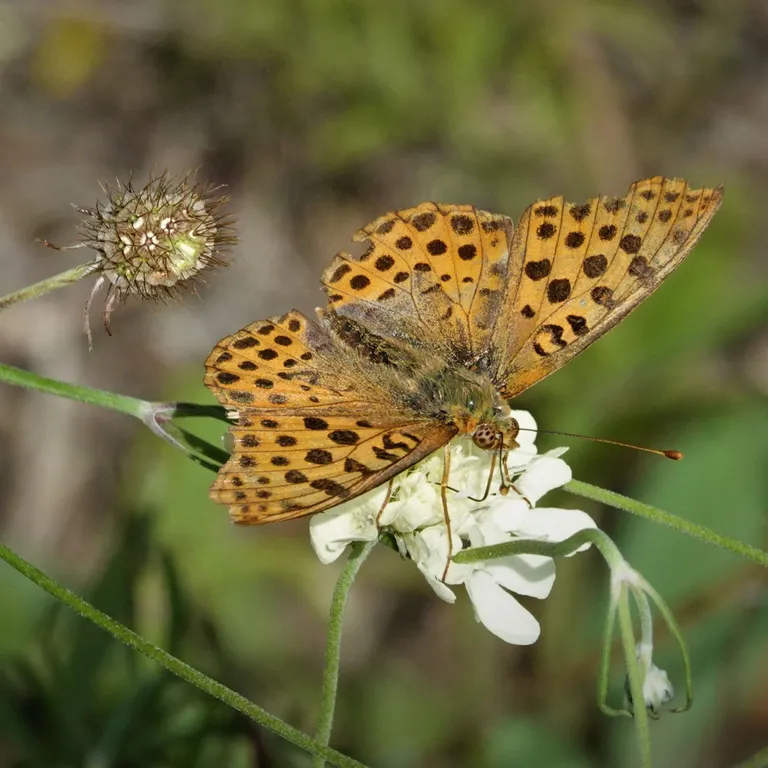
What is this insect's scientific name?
Issoria lathonia
